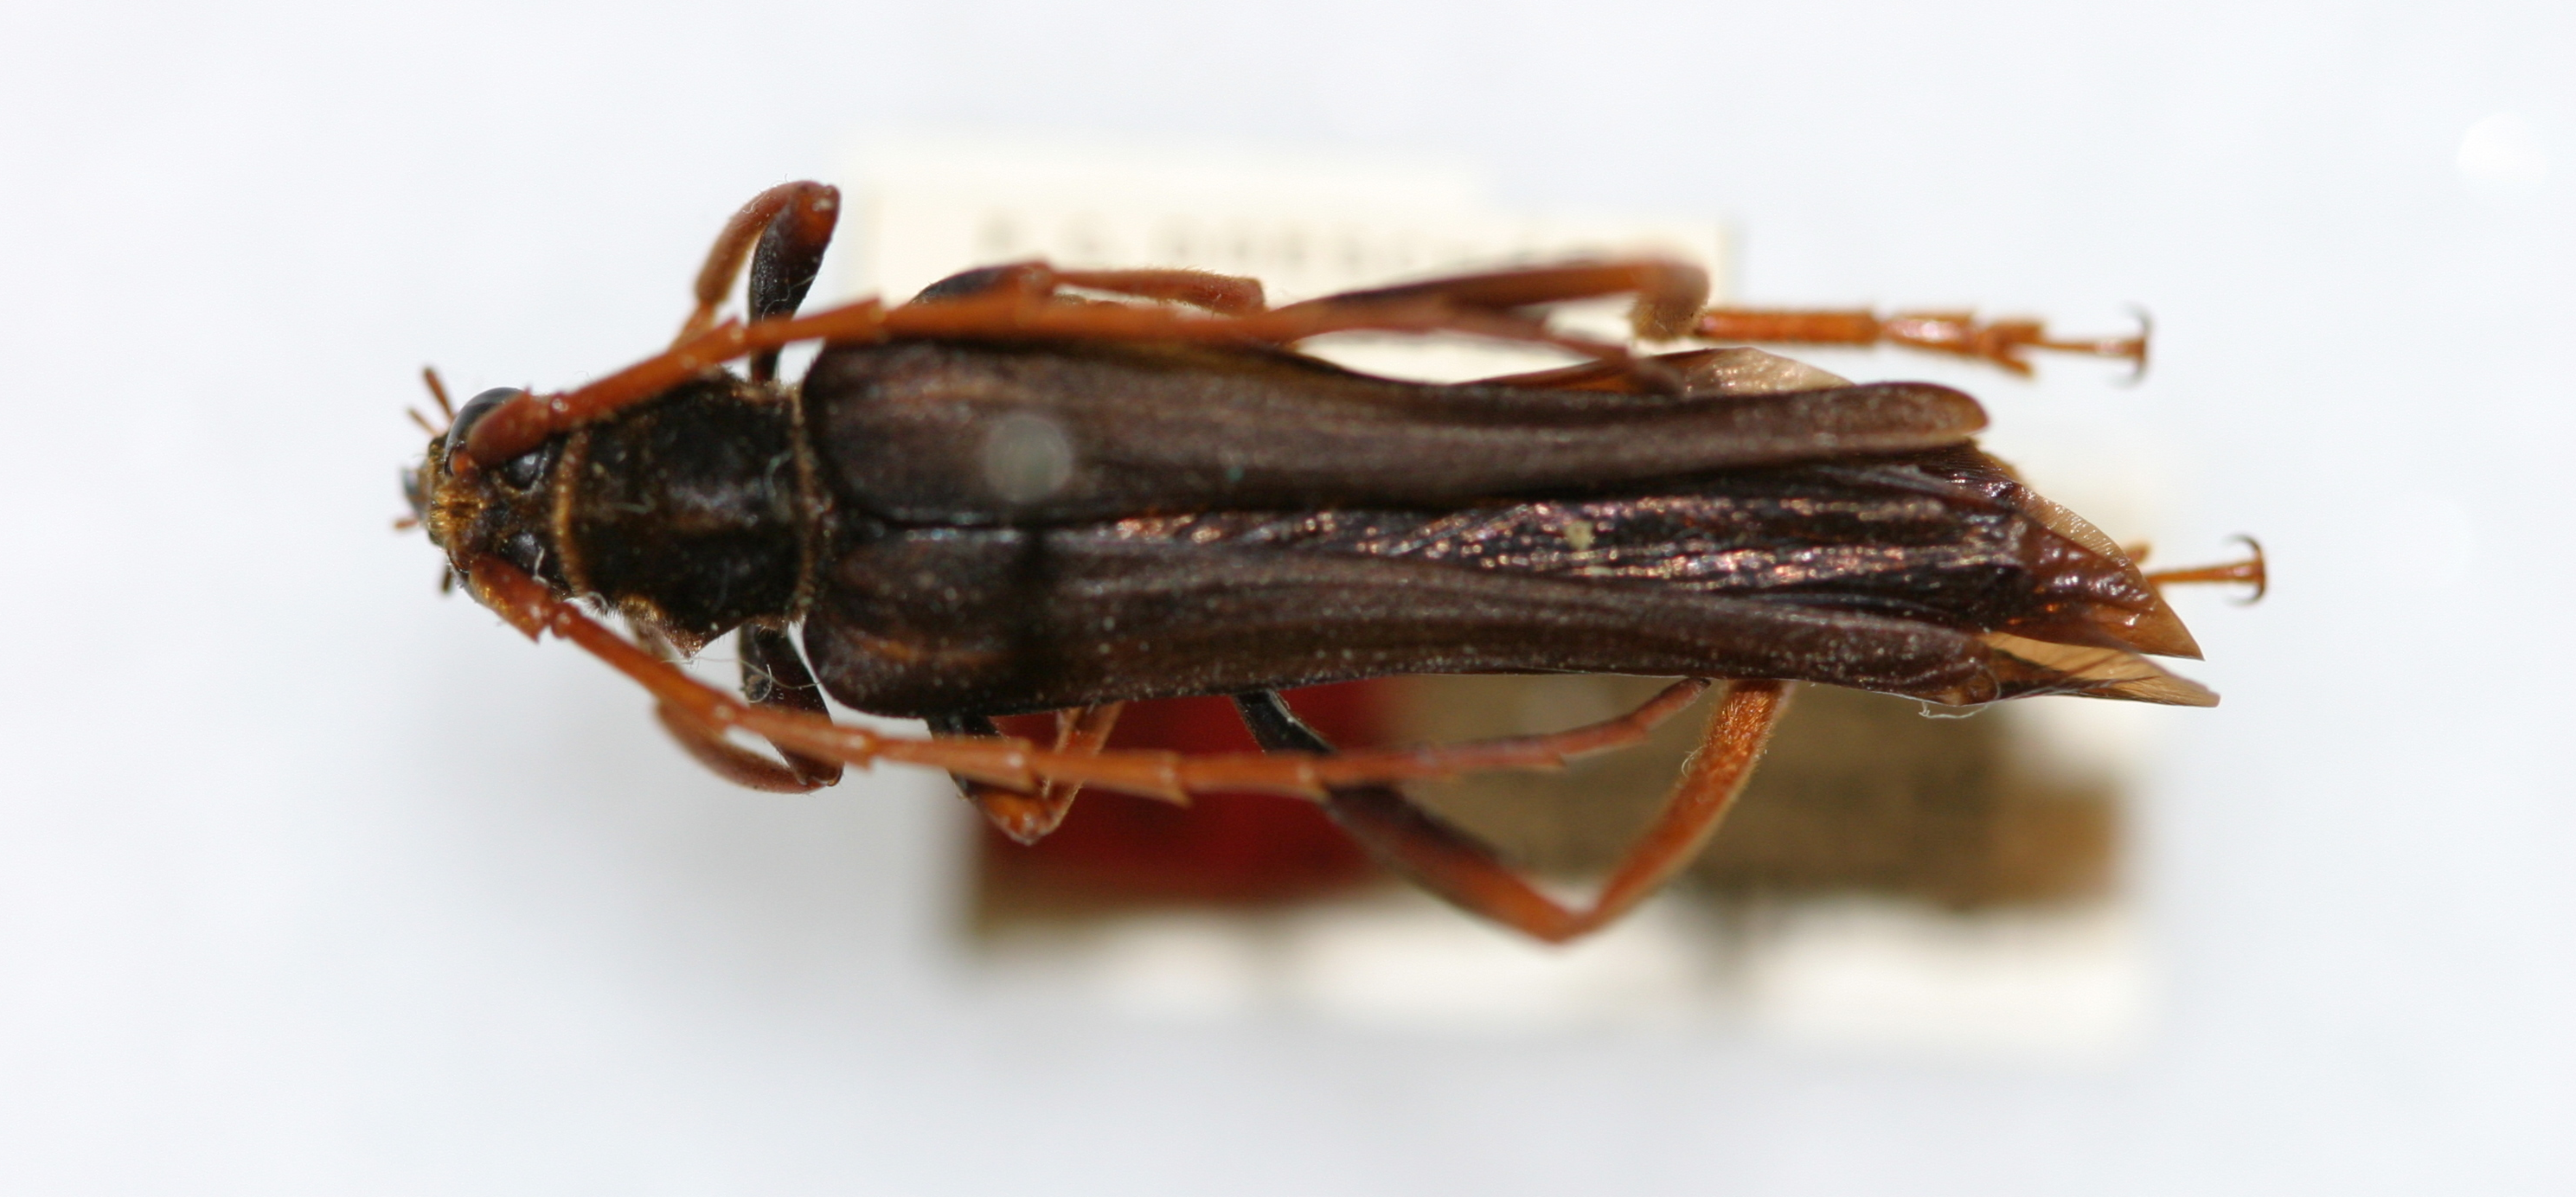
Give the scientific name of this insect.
Coloborhombus drescheri
